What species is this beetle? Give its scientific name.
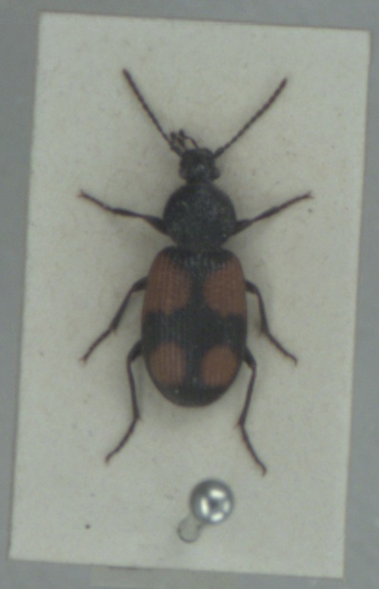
Panagaeus bipustulatus
